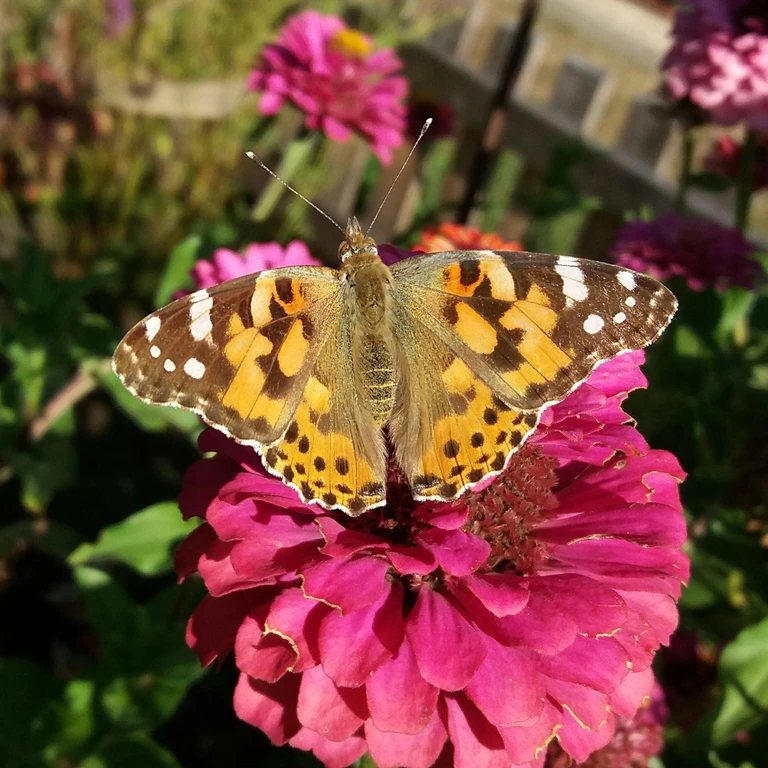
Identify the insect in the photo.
Vanessa cardui
